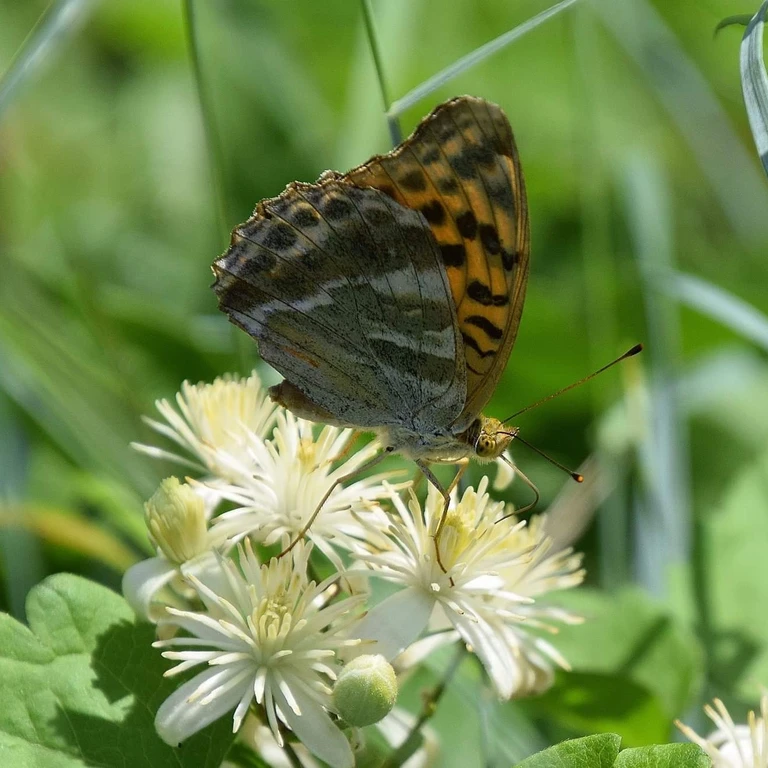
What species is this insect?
Argynnis paphia
